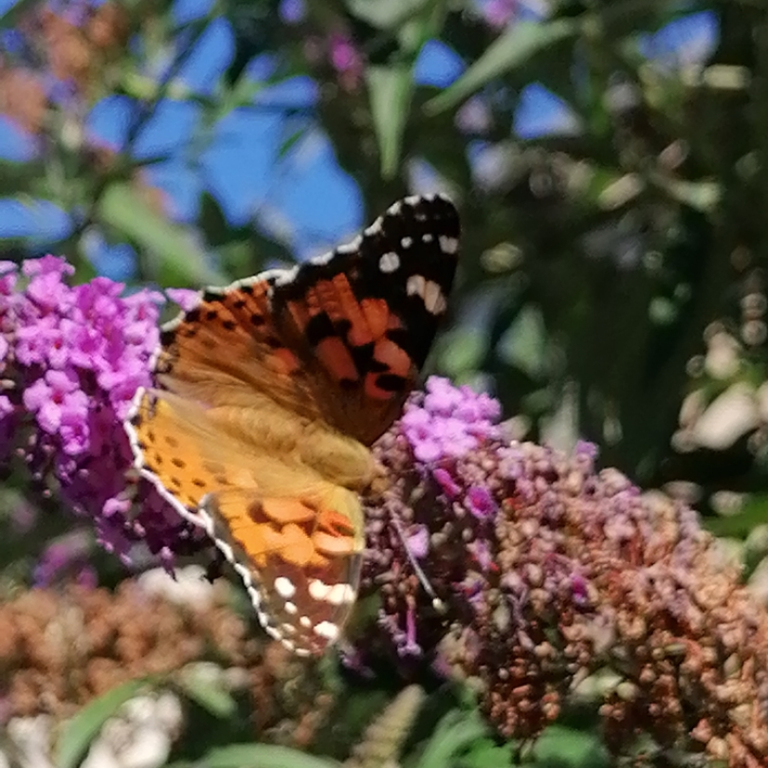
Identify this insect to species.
Vanessa cardui
